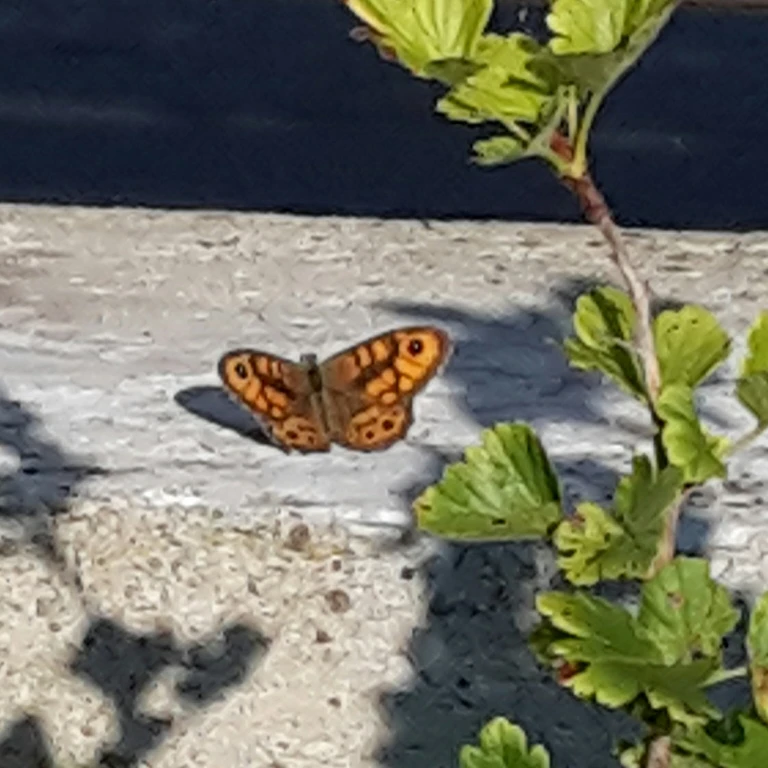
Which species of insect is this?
Lasiommata megera (also Pararge megera)
